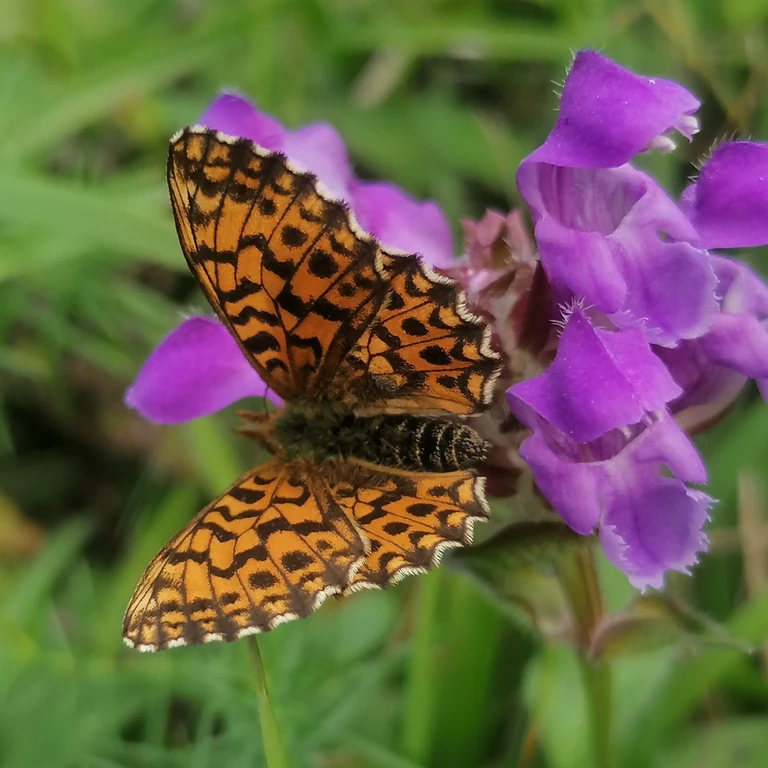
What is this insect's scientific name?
Boloria dia
